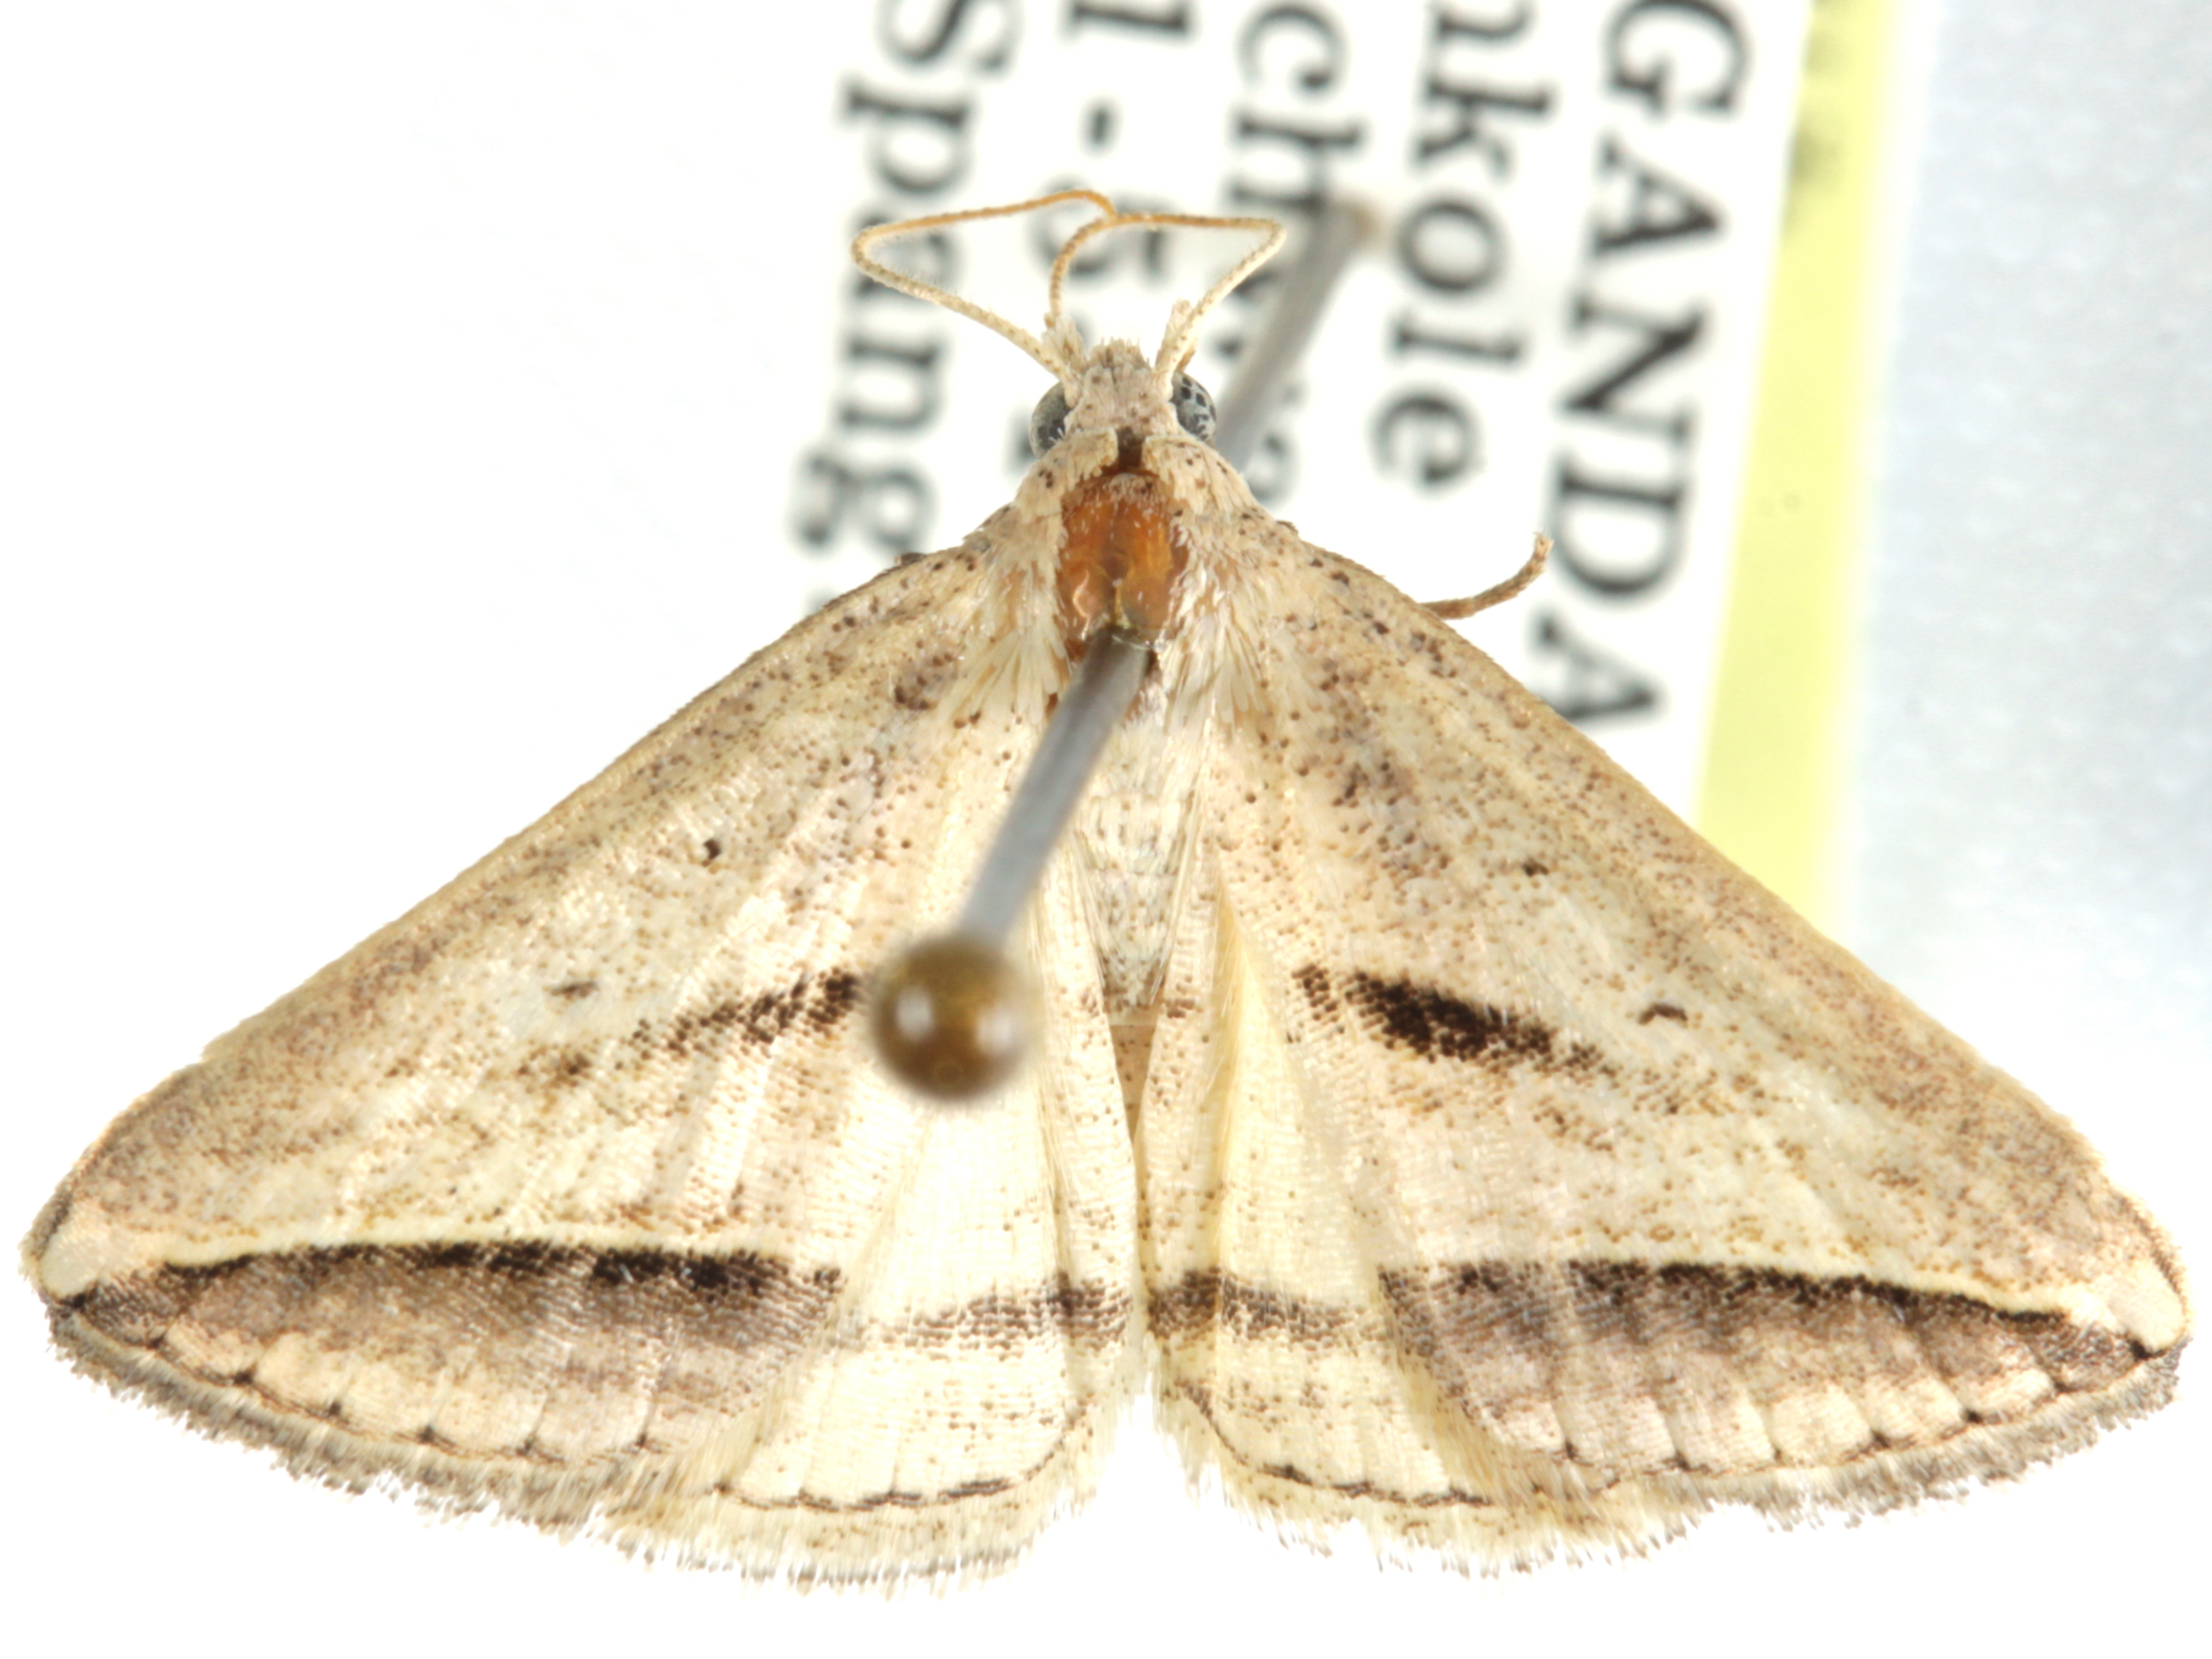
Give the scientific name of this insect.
Marca proclinata
